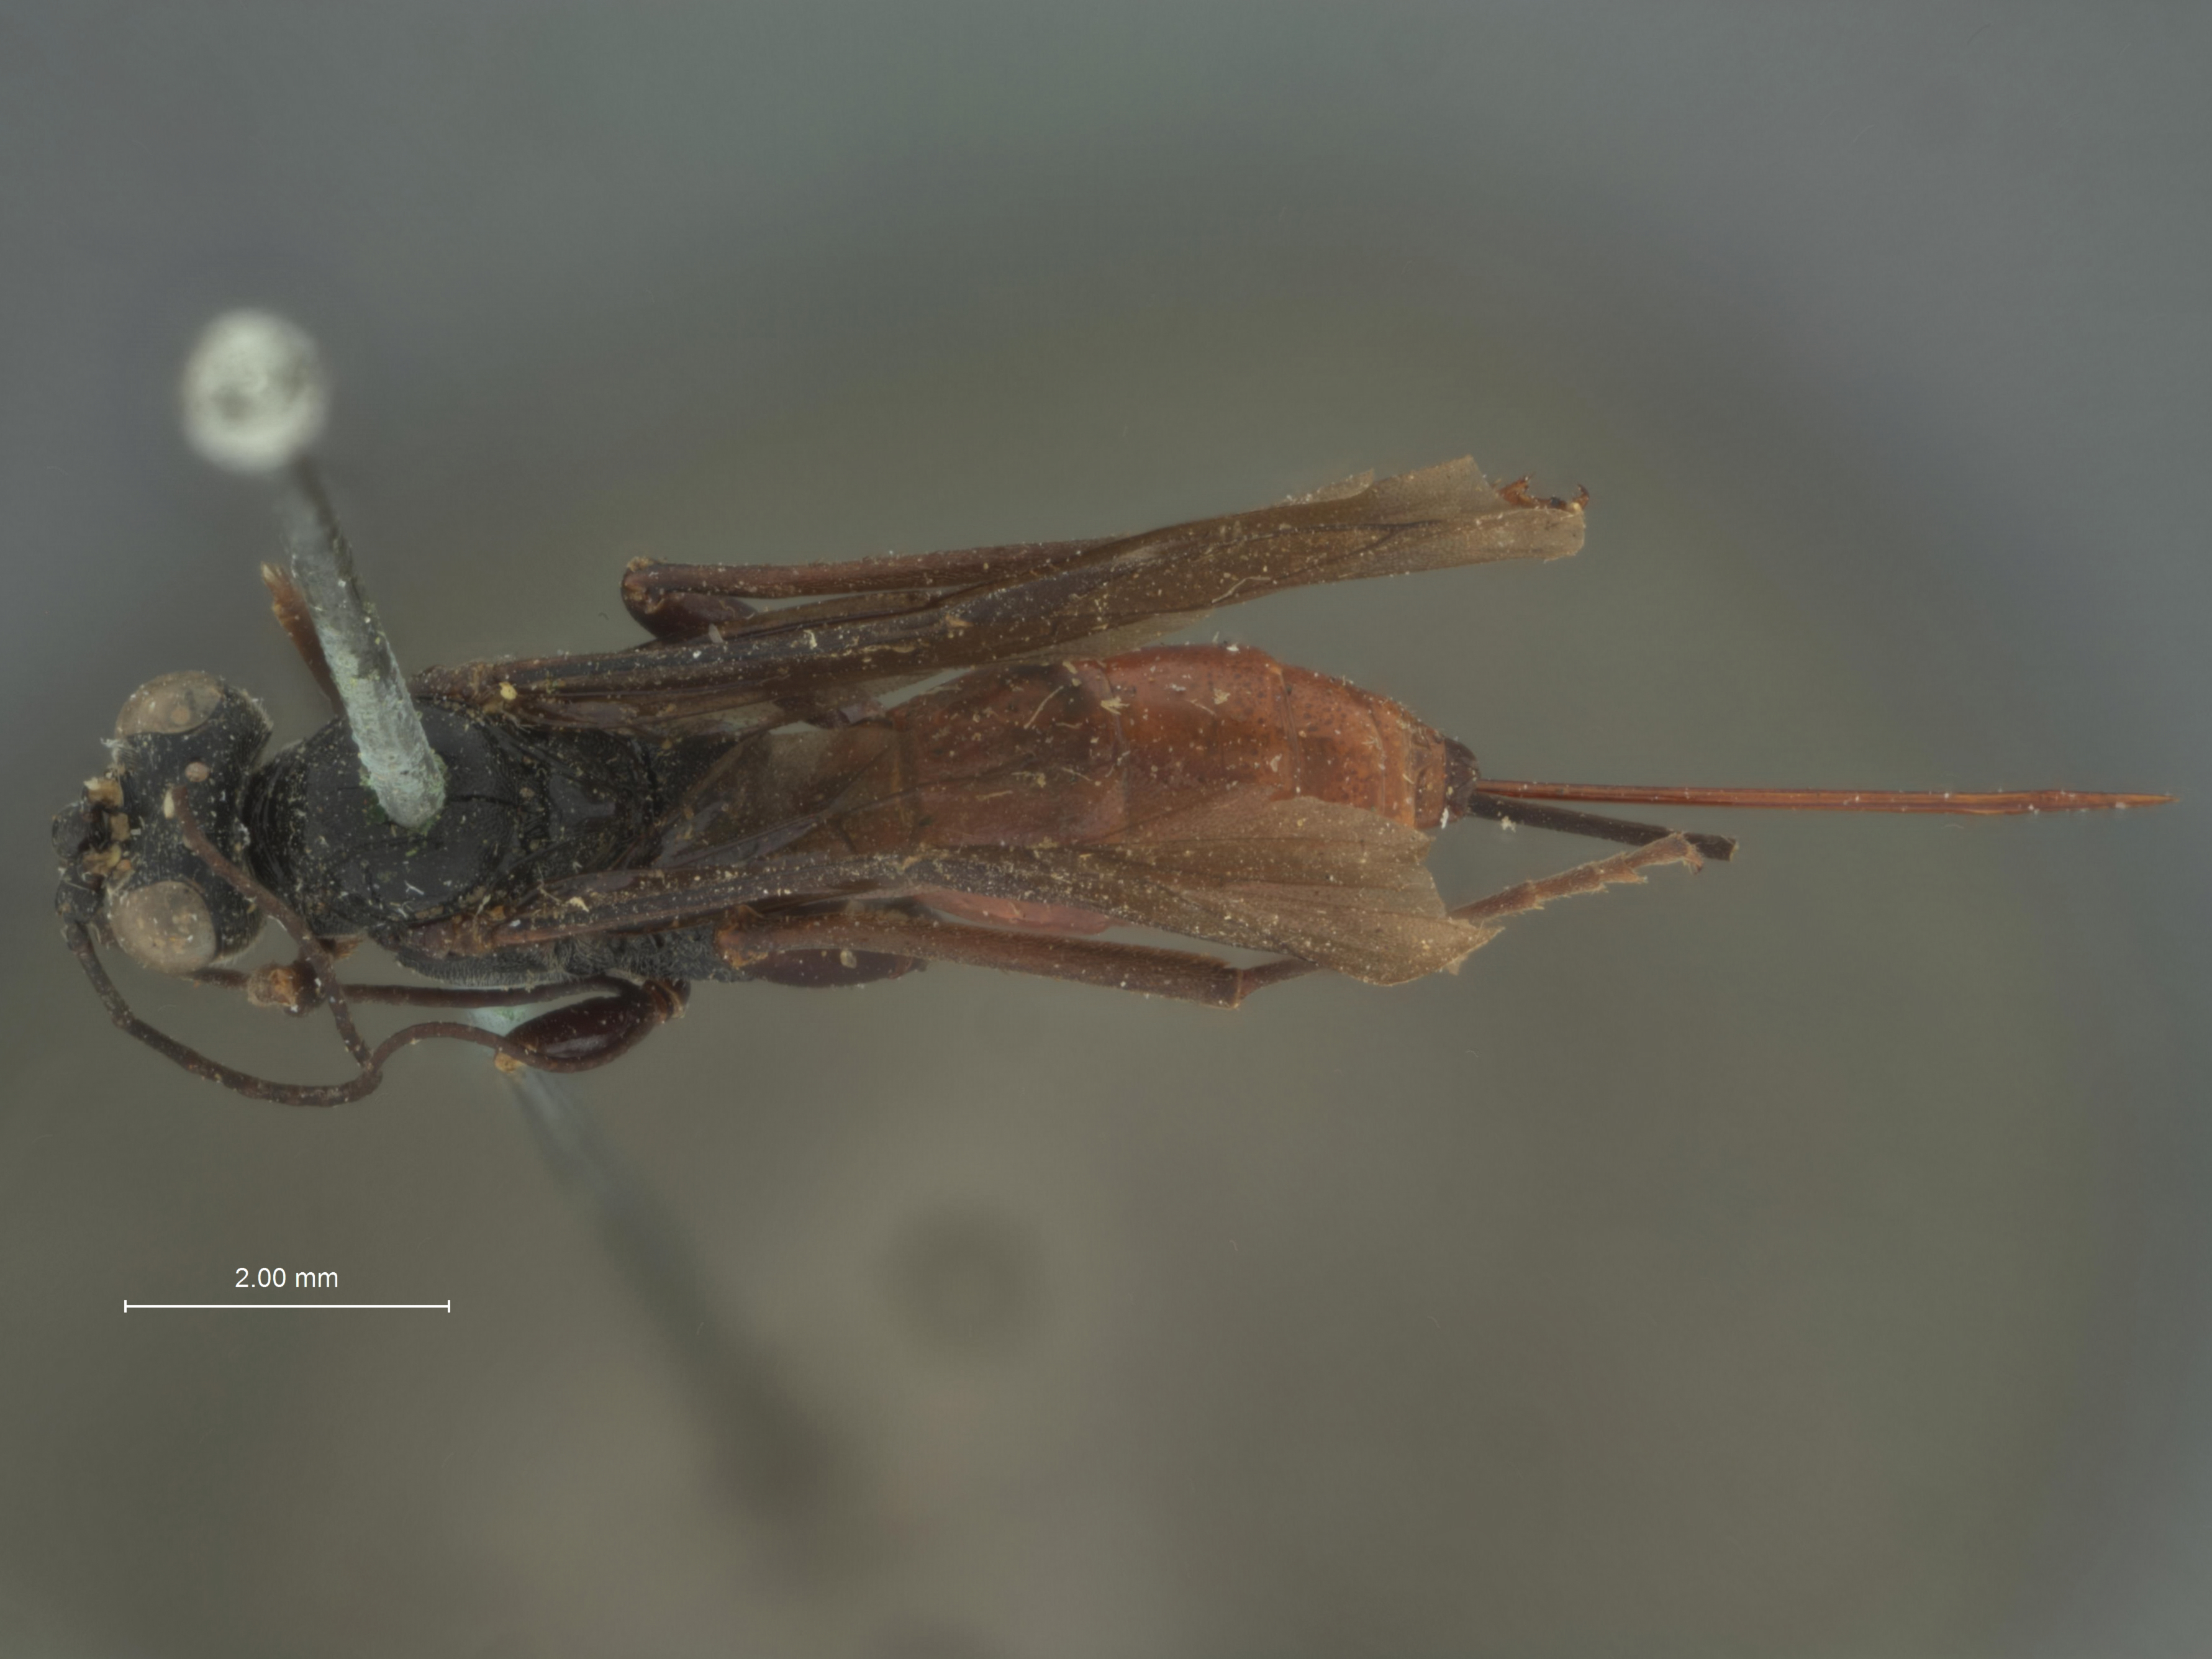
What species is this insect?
Cryptus coloradensis
